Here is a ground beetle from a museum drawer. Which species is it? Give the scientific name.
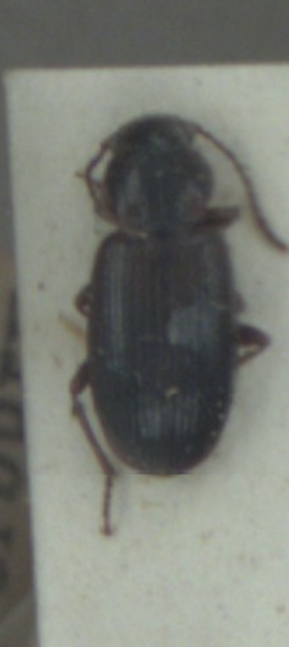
Dicheirotrichus gustavii
